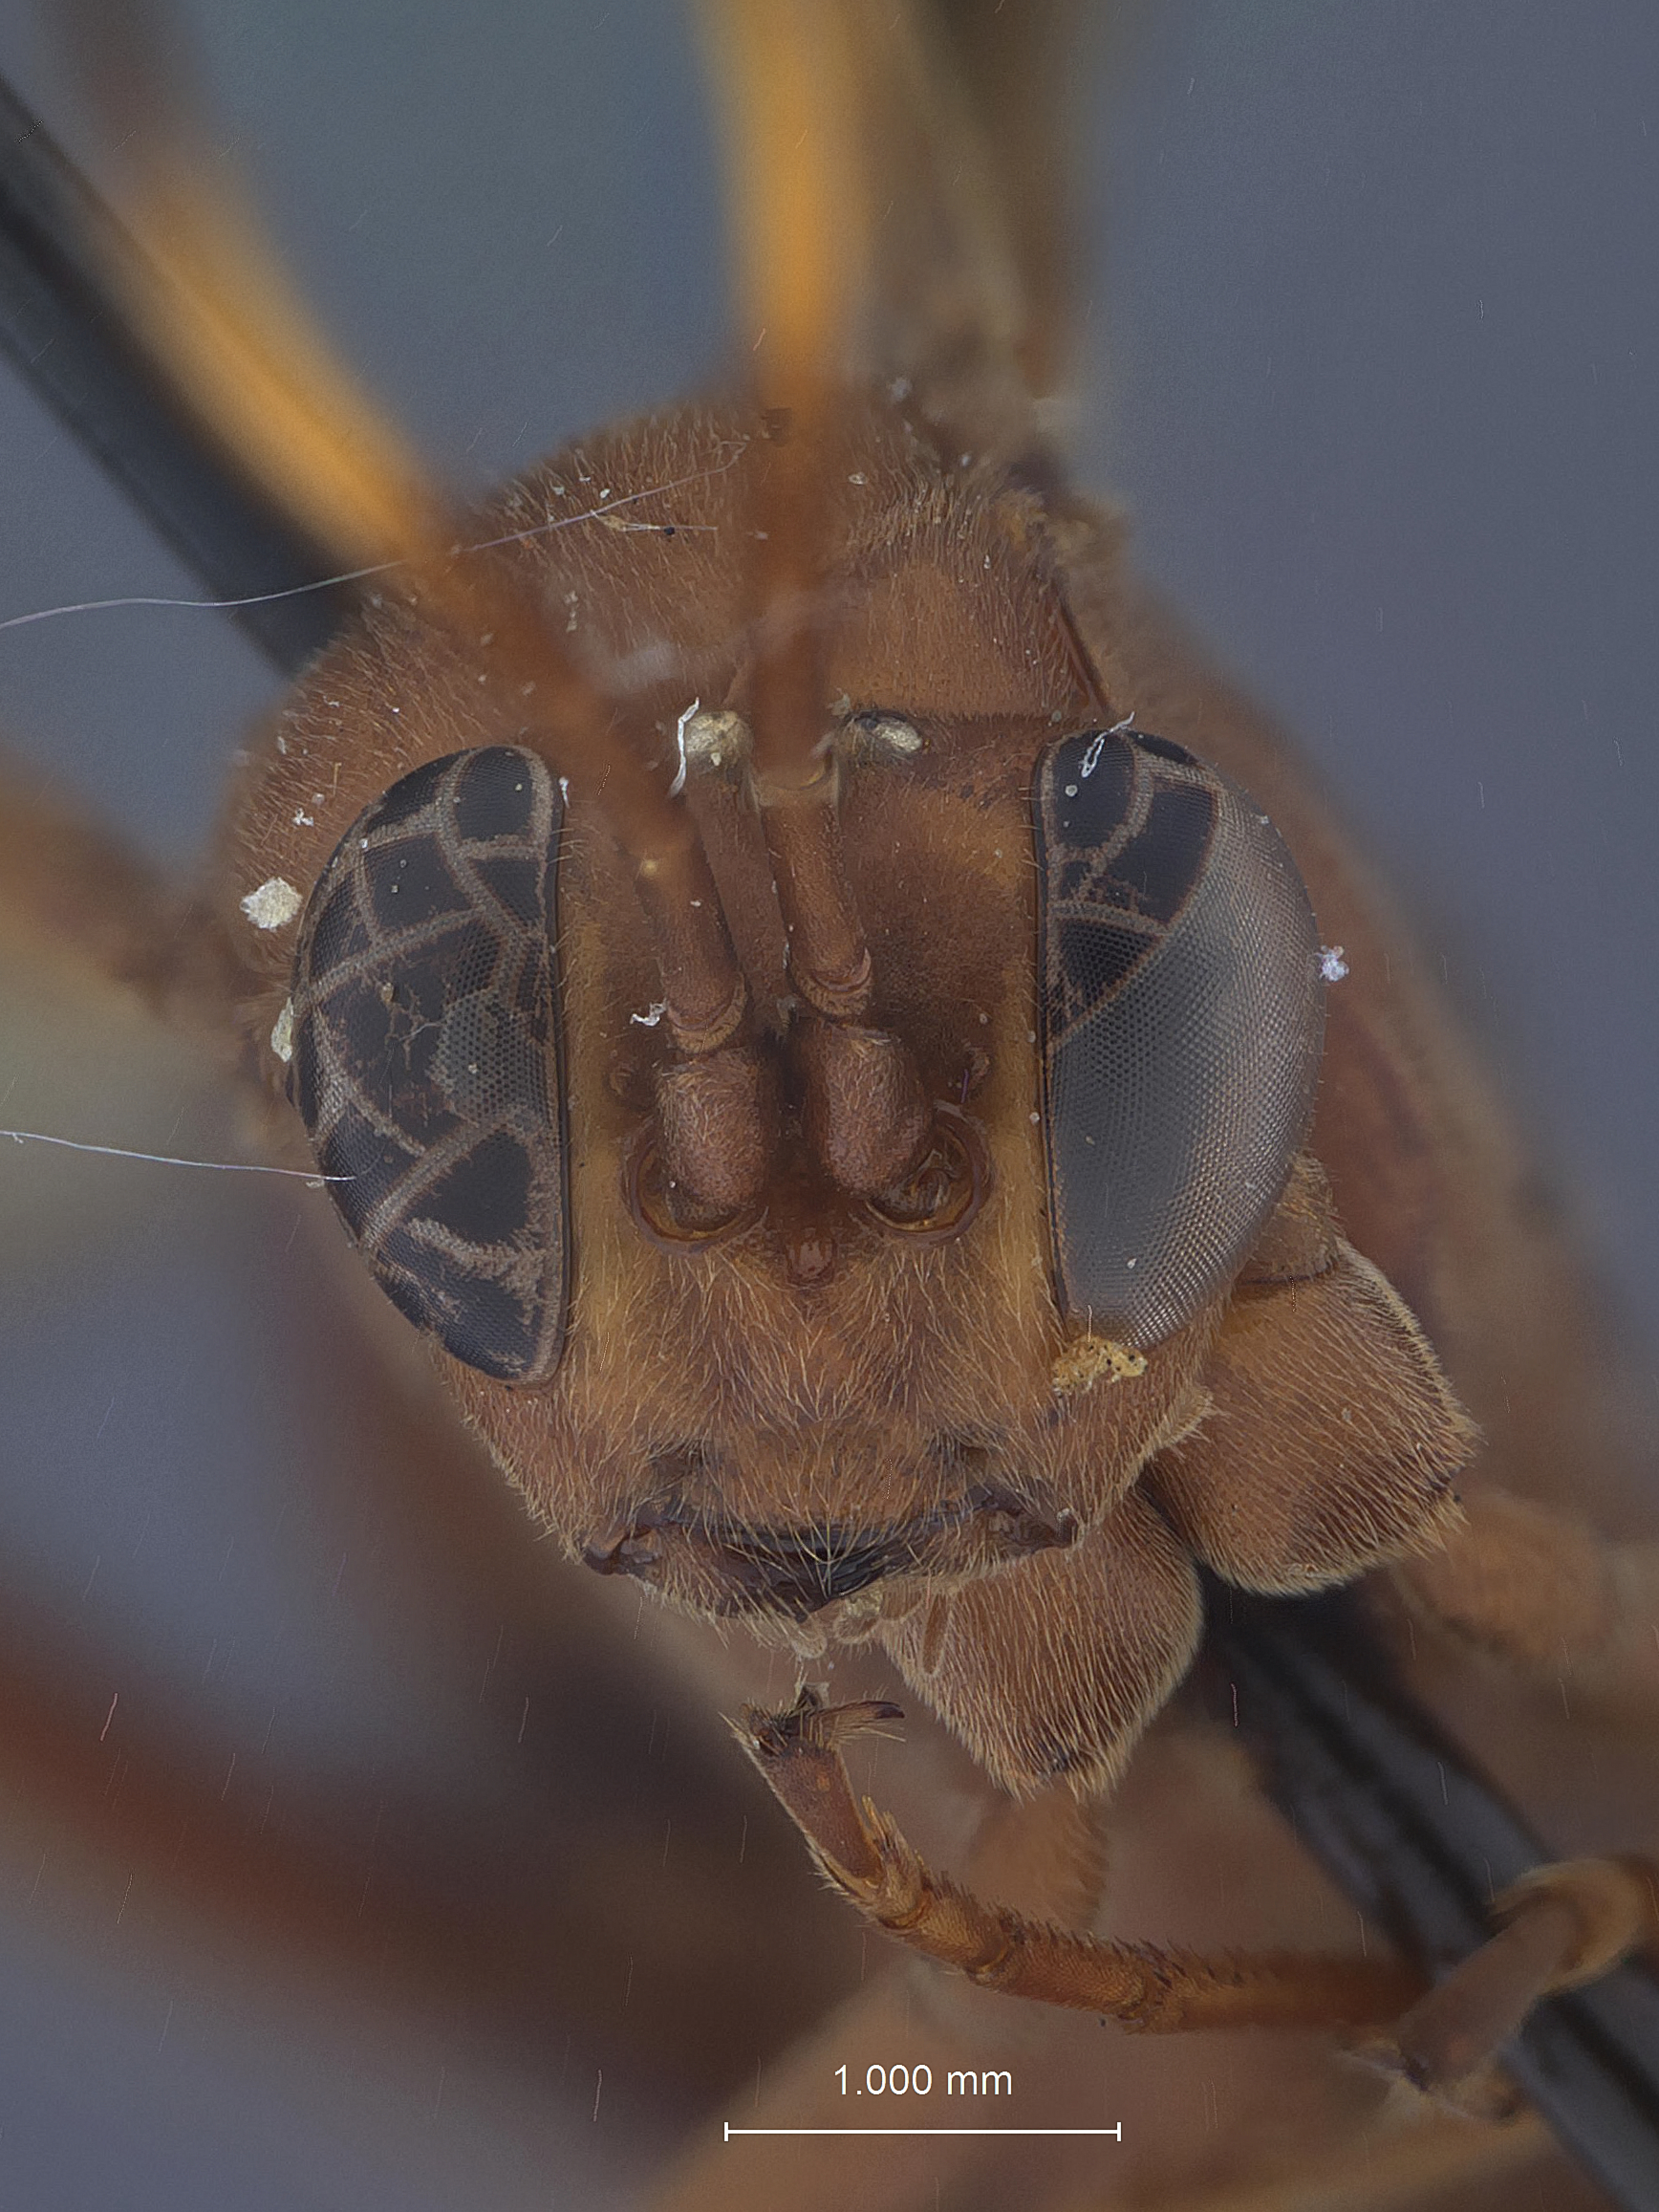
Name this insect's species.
Lanugo picta
